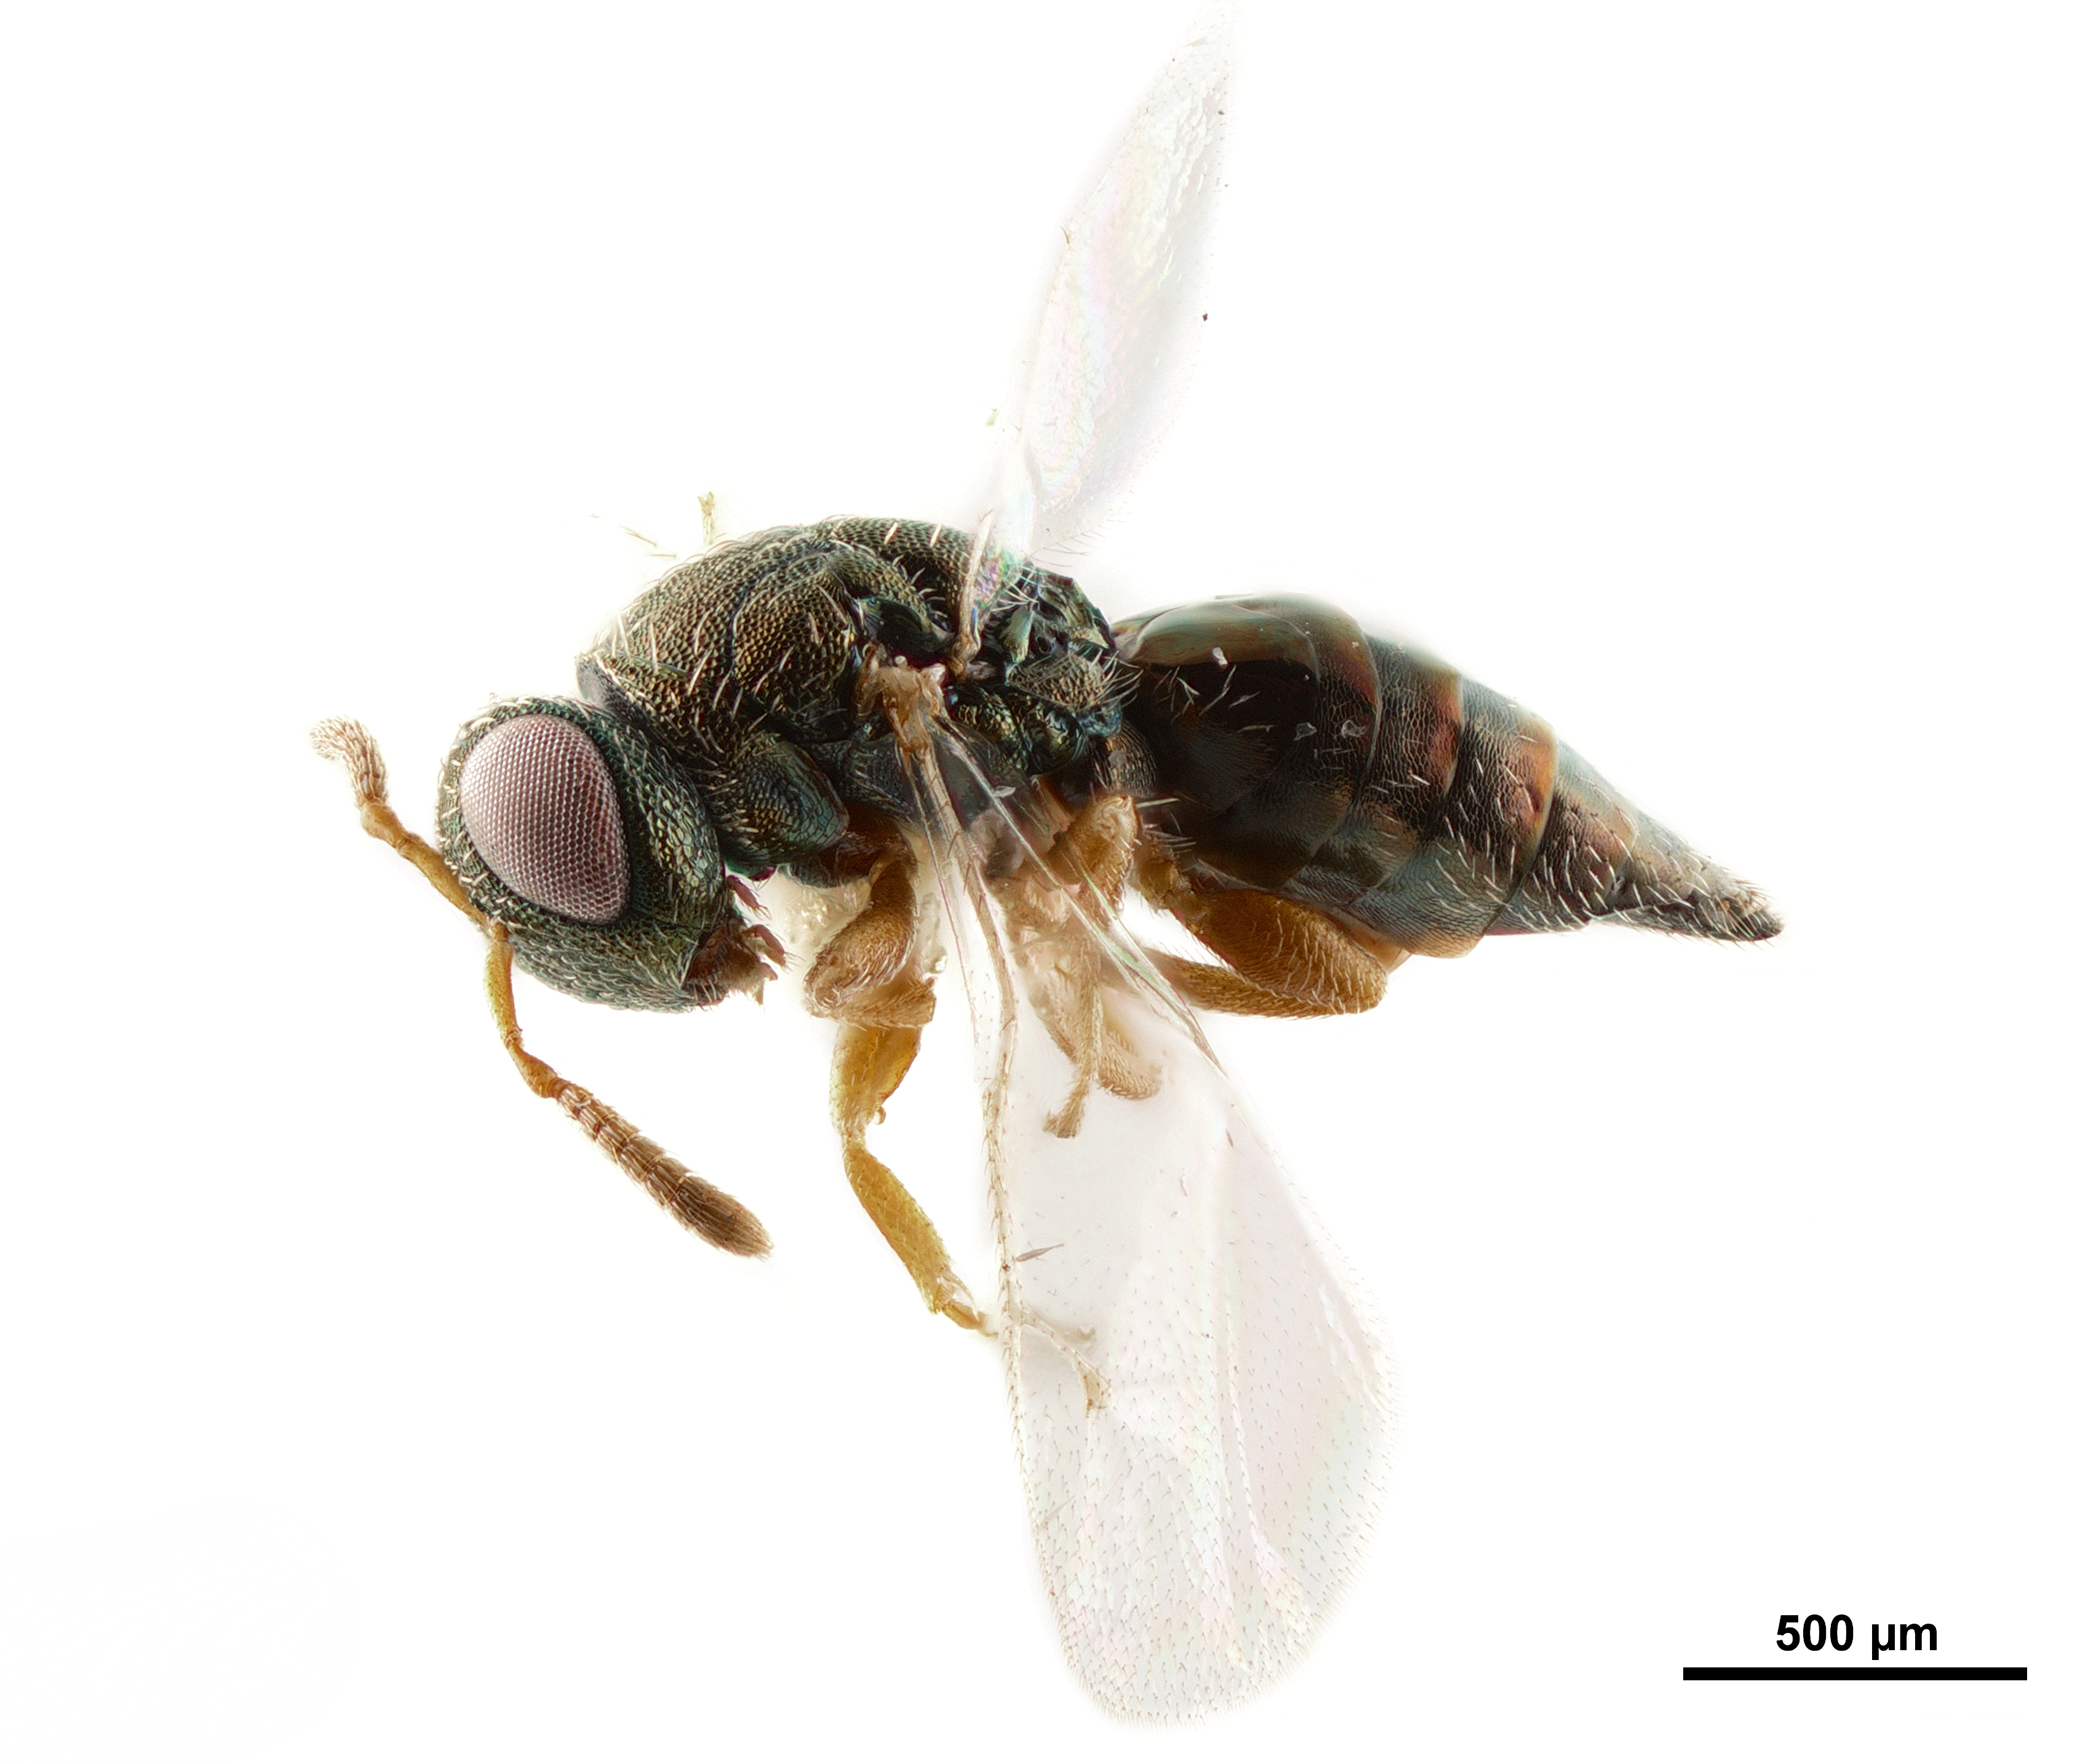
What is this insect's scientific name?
Ficicola flora
